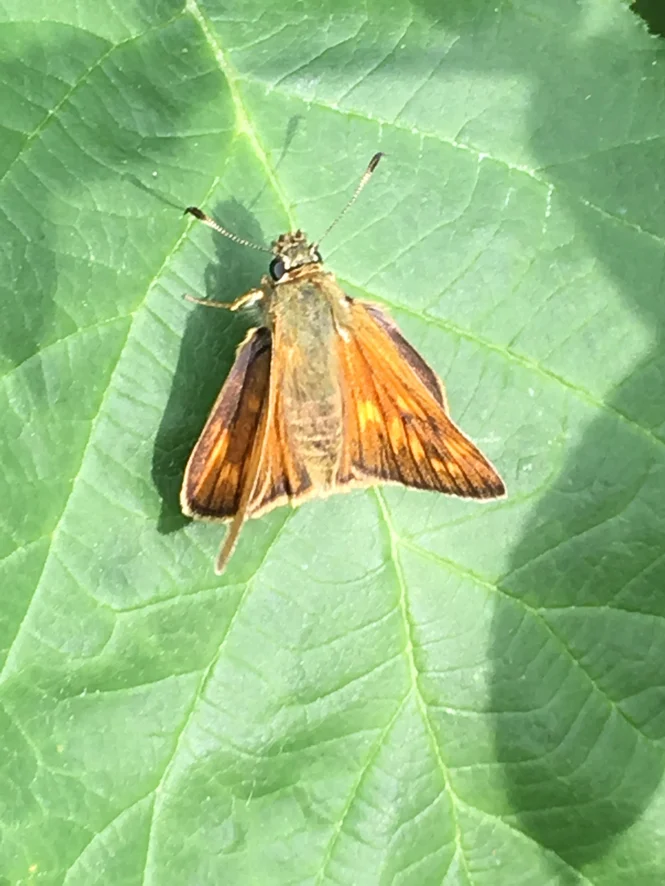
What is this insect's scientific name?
Ochlodes sylvanus (also Ochlodes venata)
